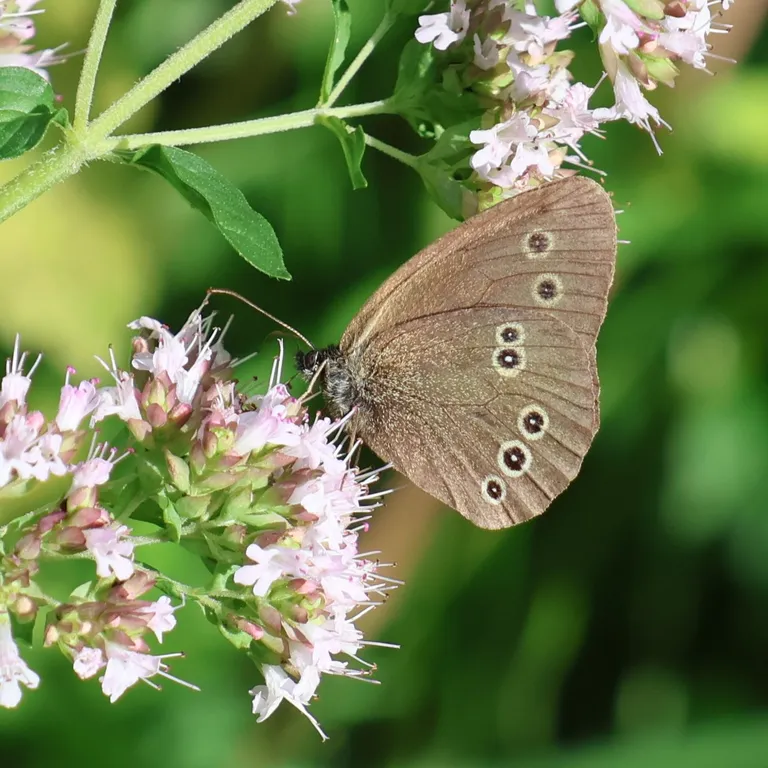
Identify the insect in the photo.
Aphantopus hyperantus
